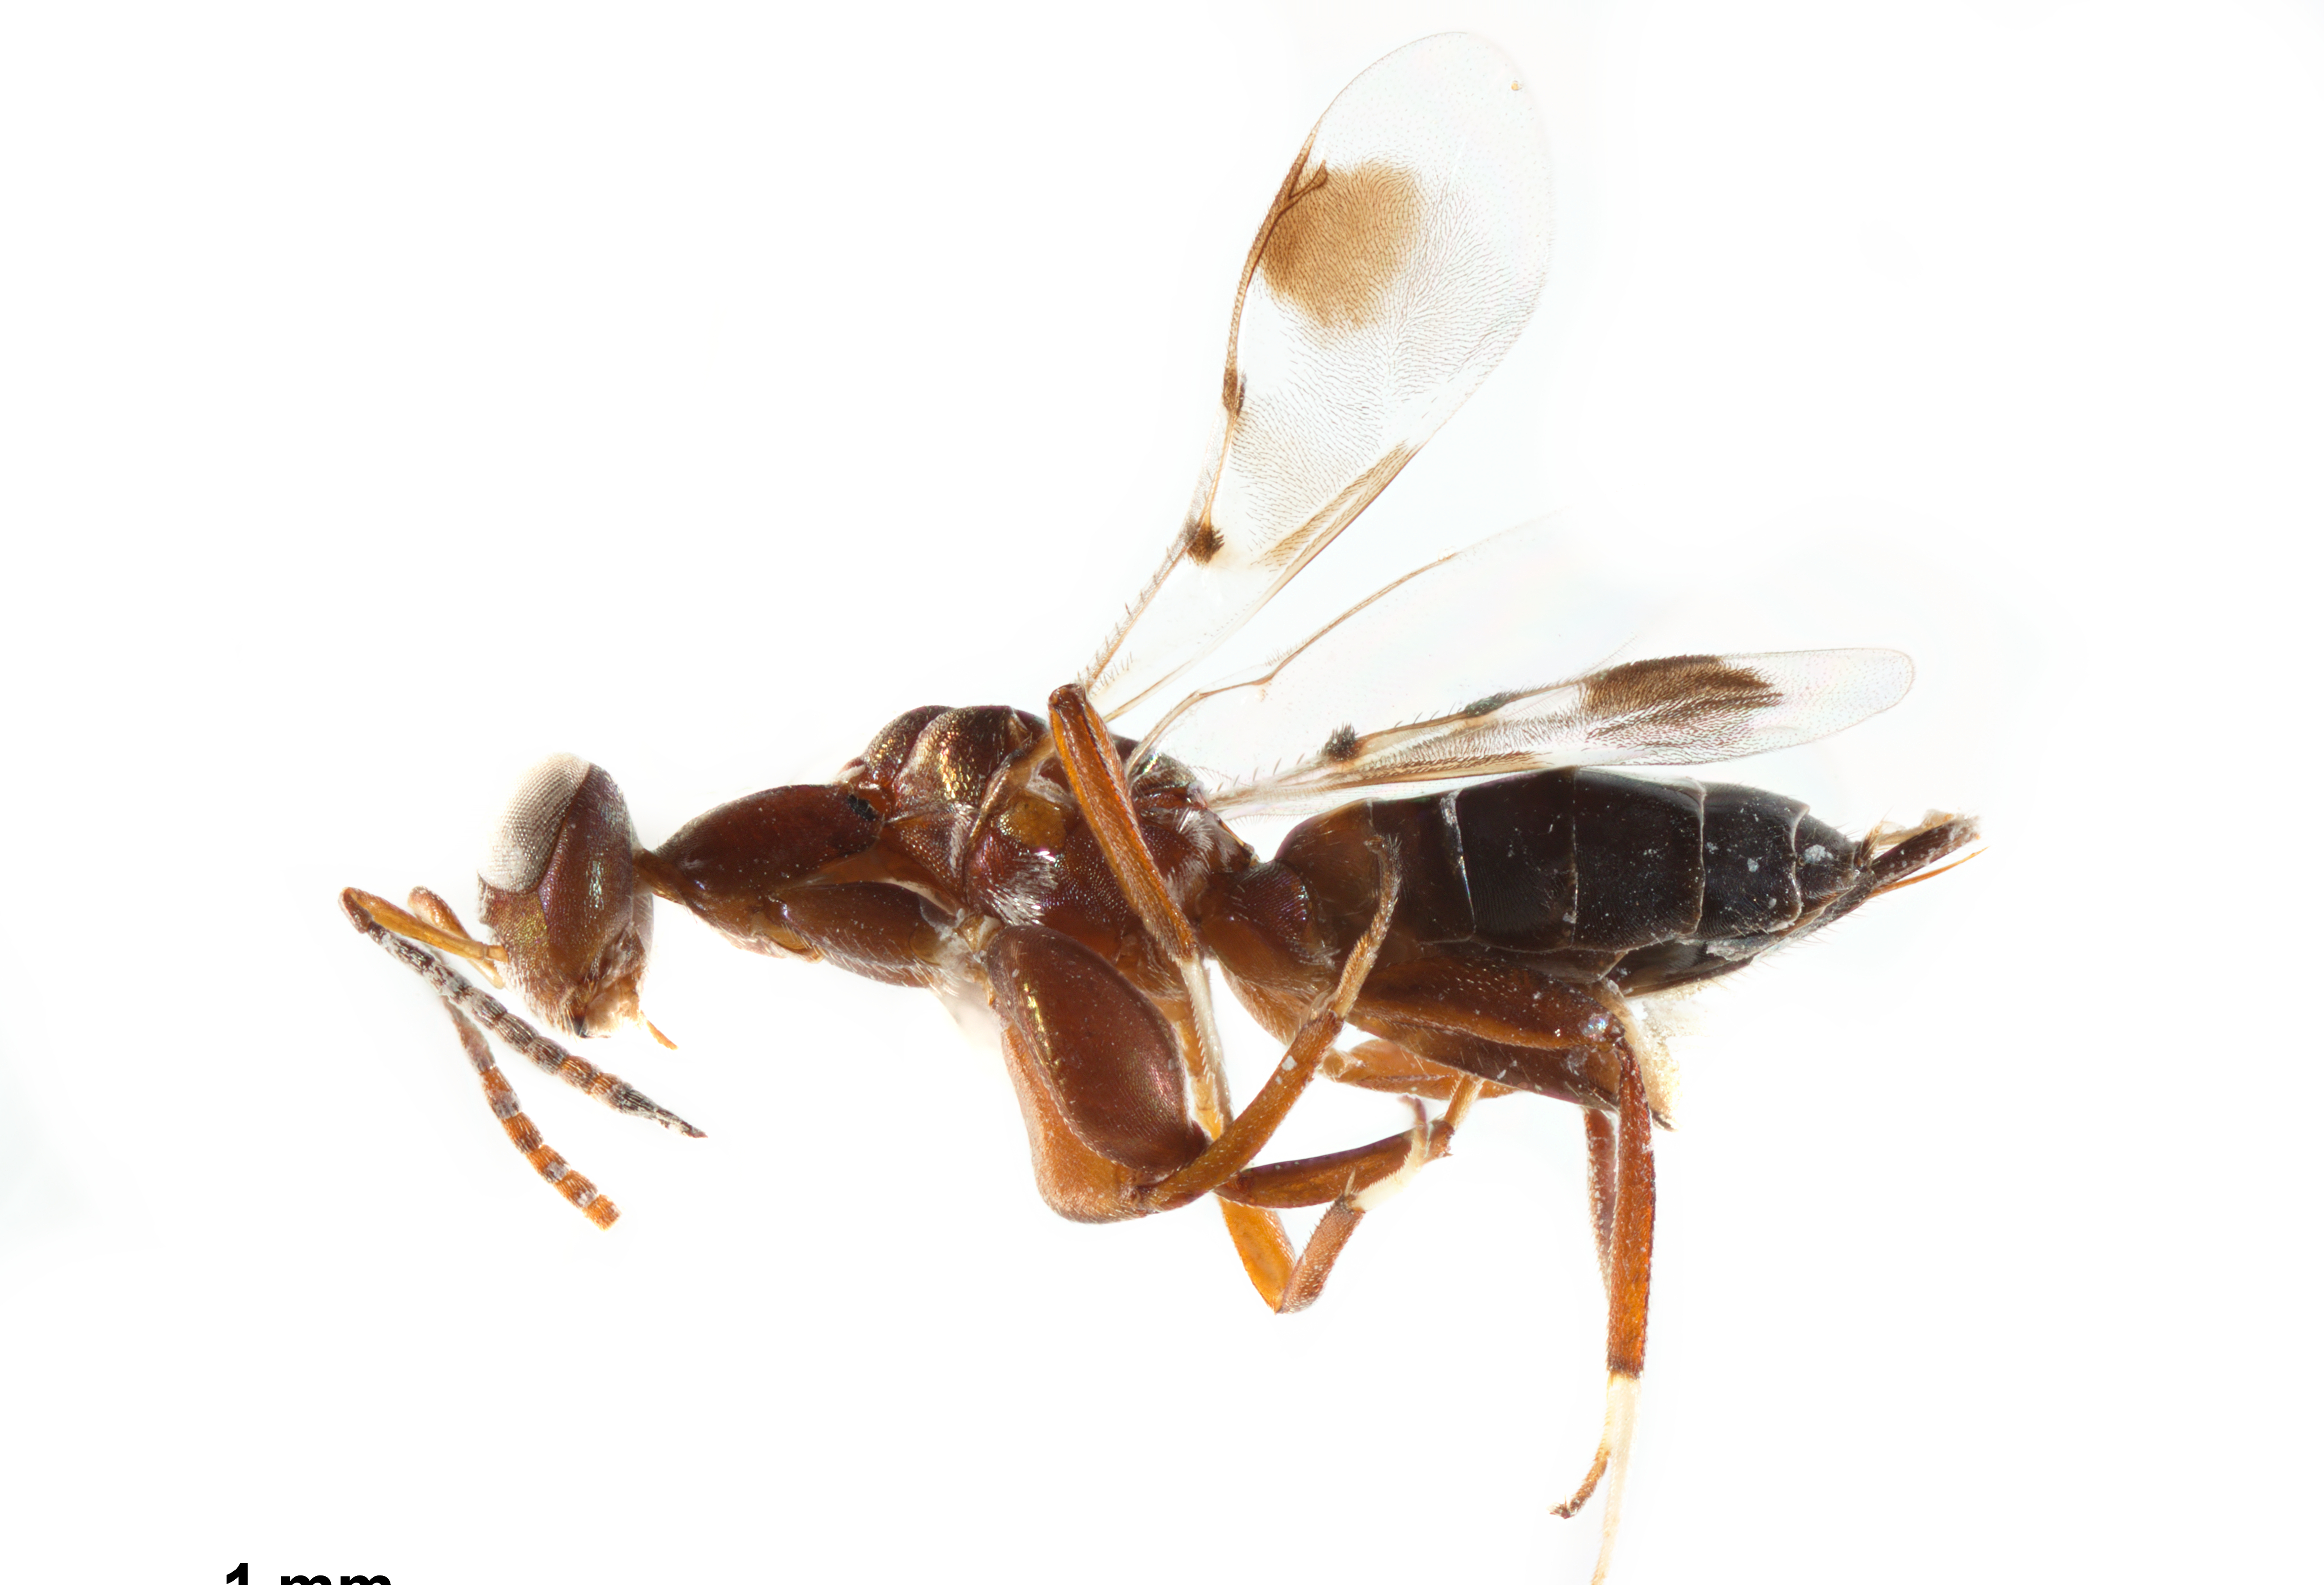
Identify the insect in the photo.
Heydenia unica
